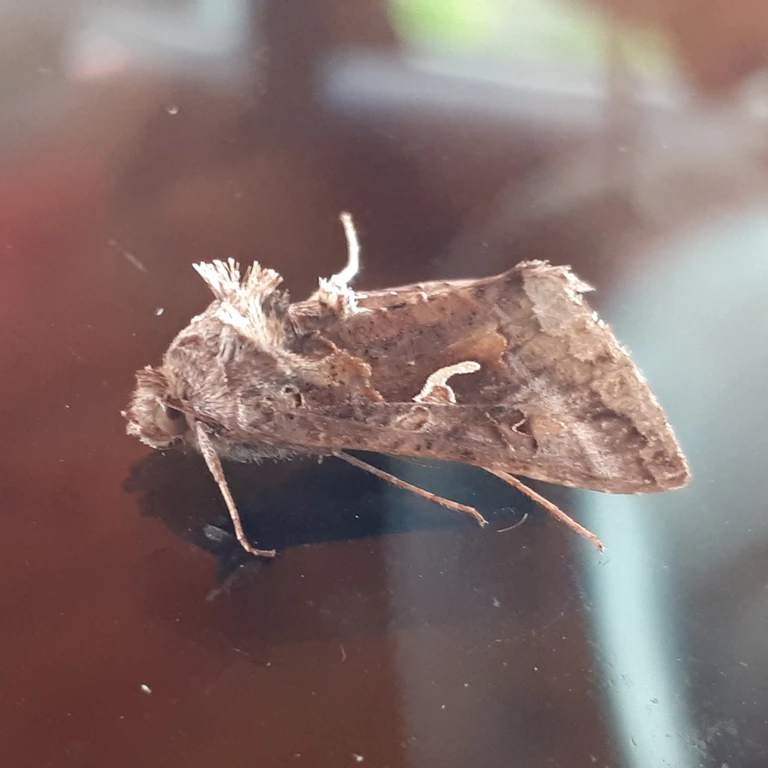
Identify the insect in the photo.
Autographa gamma
